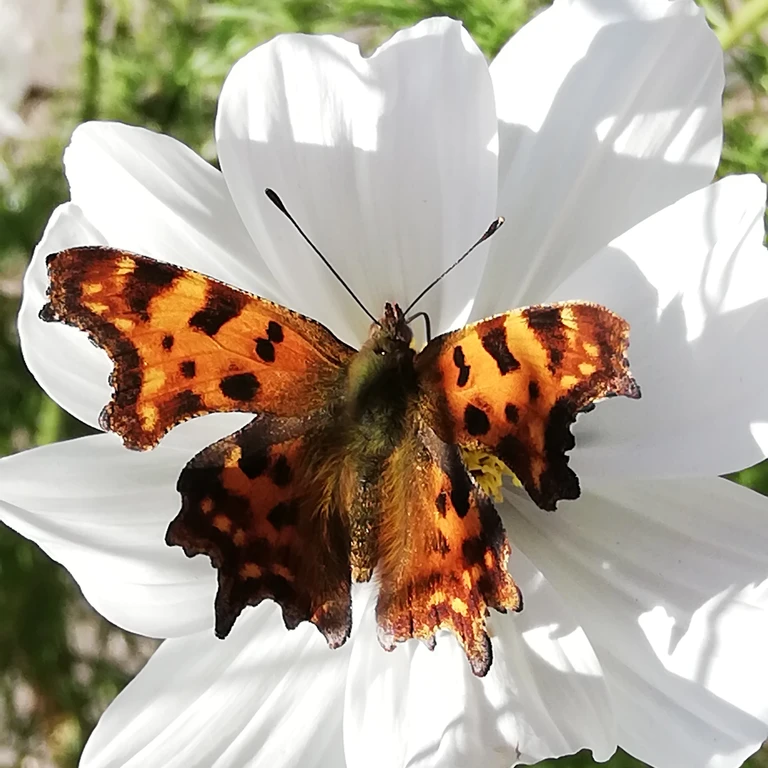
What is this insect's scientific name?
Polygonia c-album
